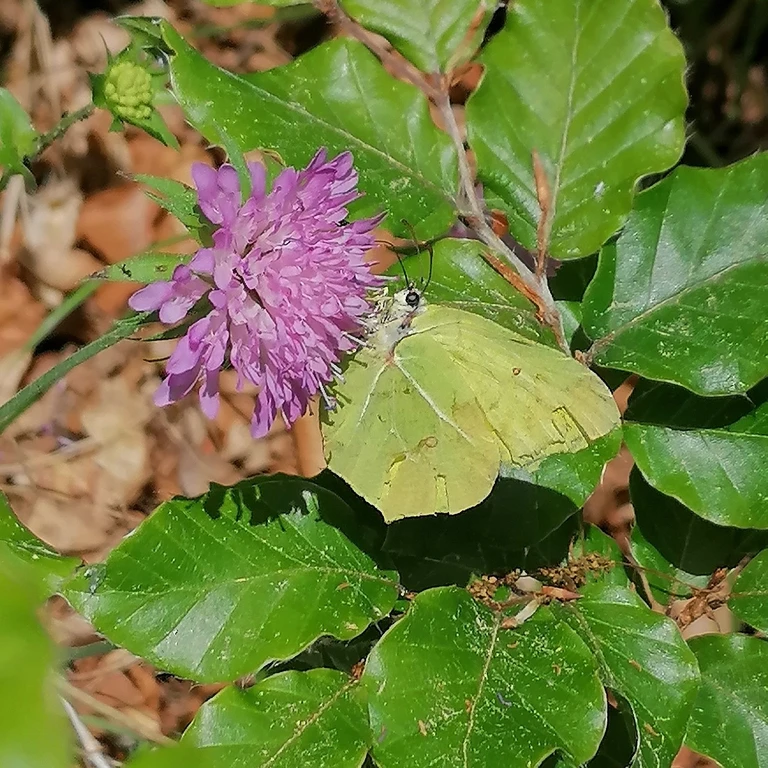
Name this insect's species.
Gonepteryx rhamni
